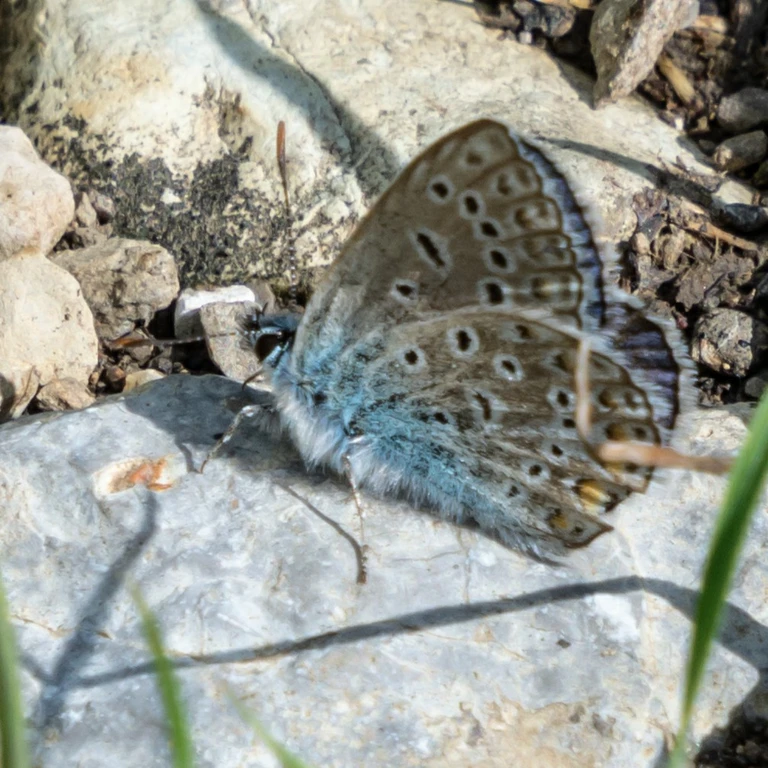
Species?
Polyommatus icarus
